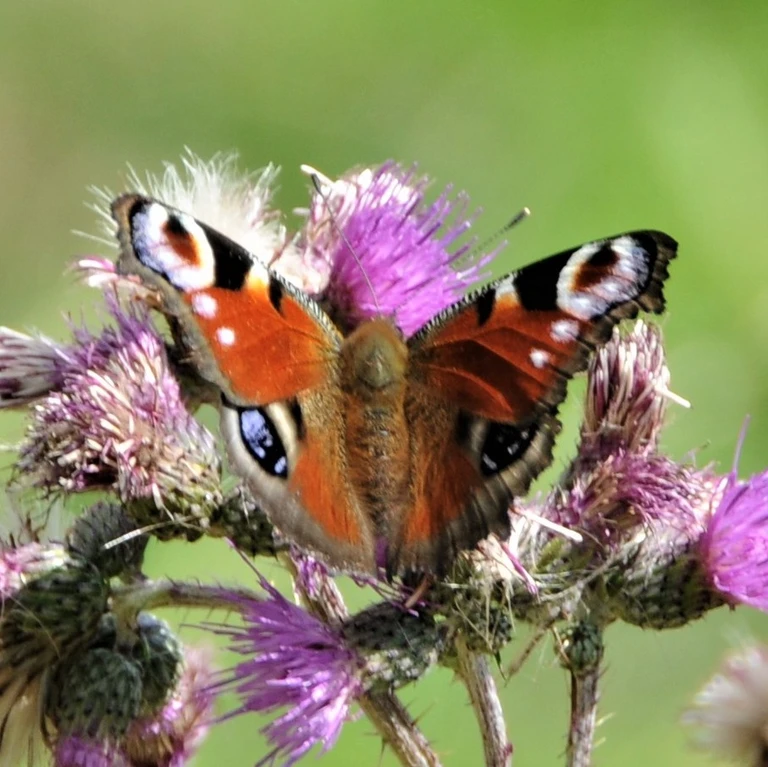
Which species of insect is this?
Aglais io
